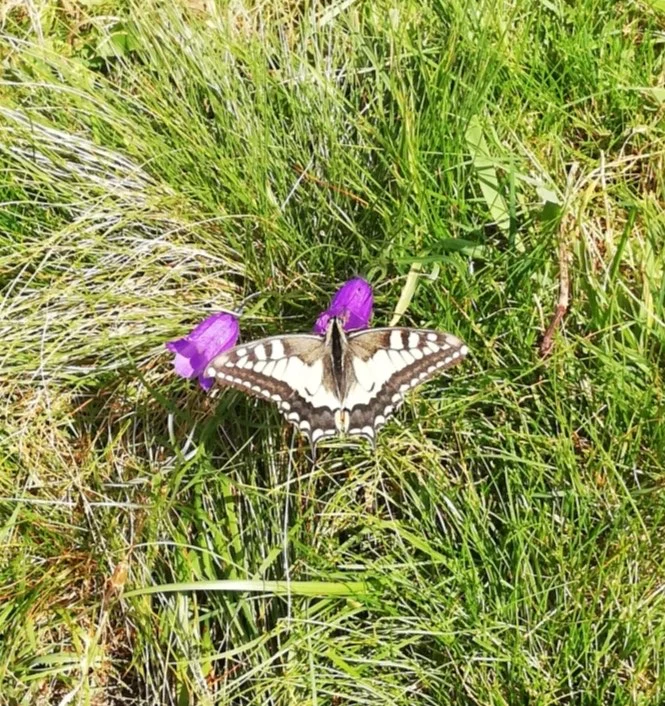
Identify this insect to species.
Papilio machaon
